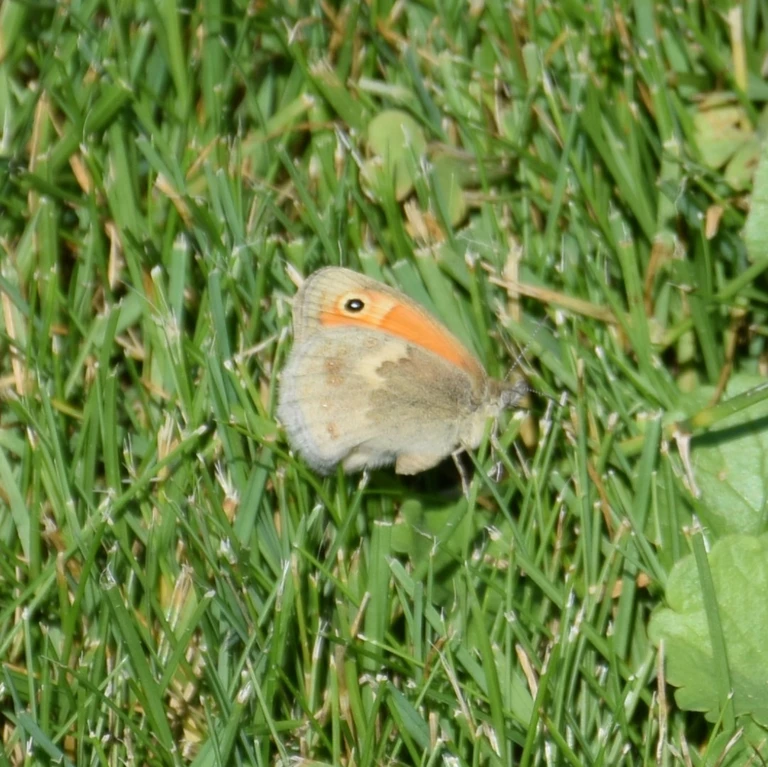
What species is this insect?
Coenonympha pamphilus
